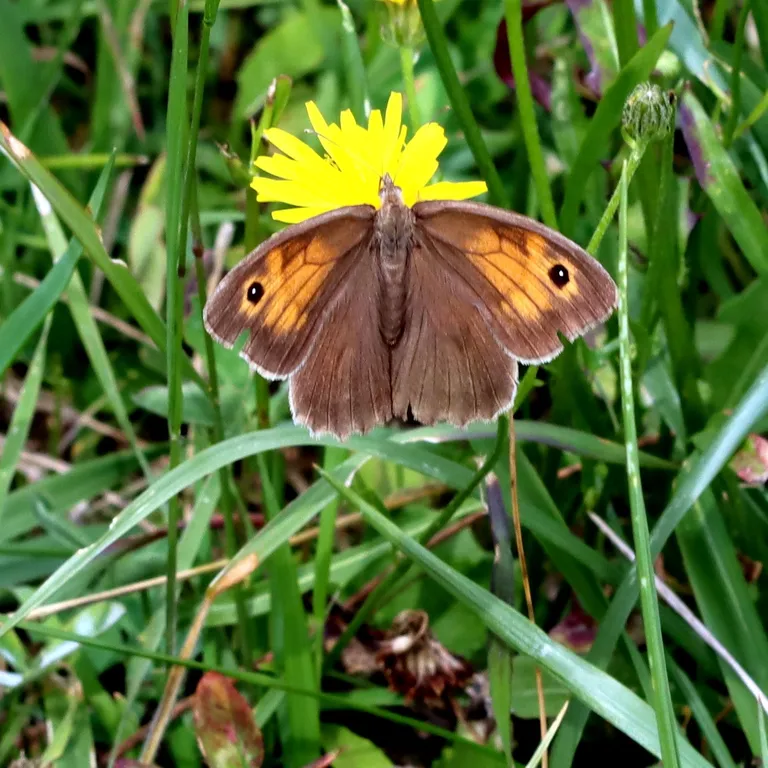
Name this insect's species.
Maniola jurtina
